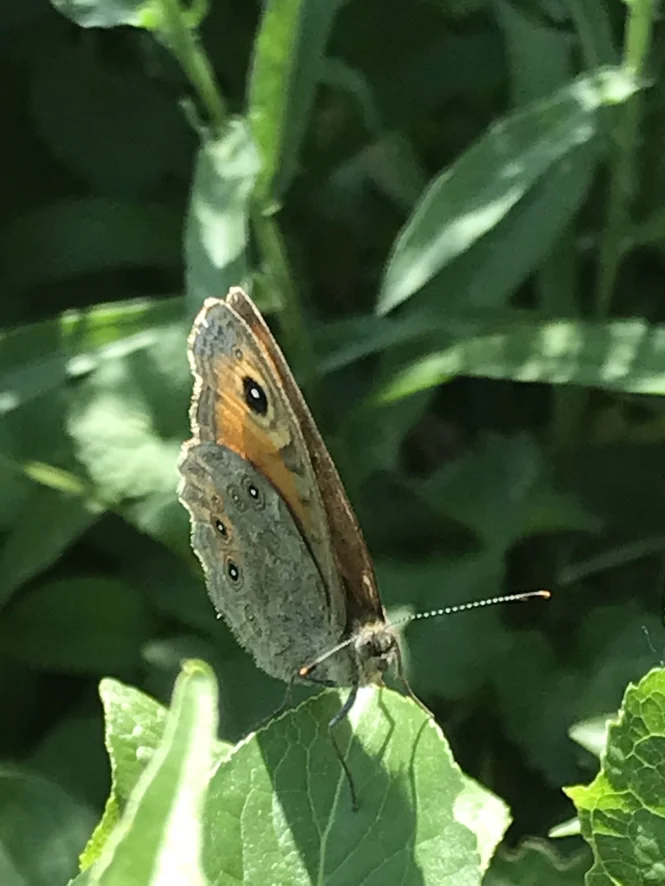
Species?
Lasiommata maera (also Pararge maera)
